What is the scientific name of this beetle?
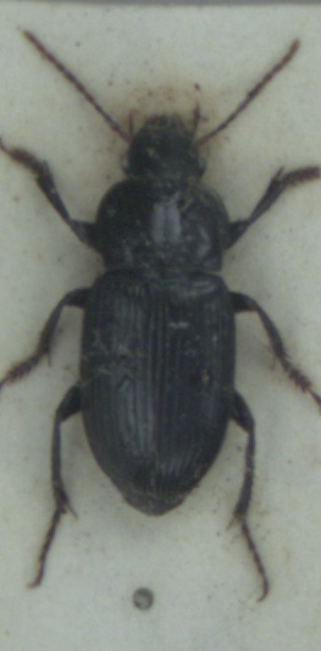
Harpalus rufipalpis
